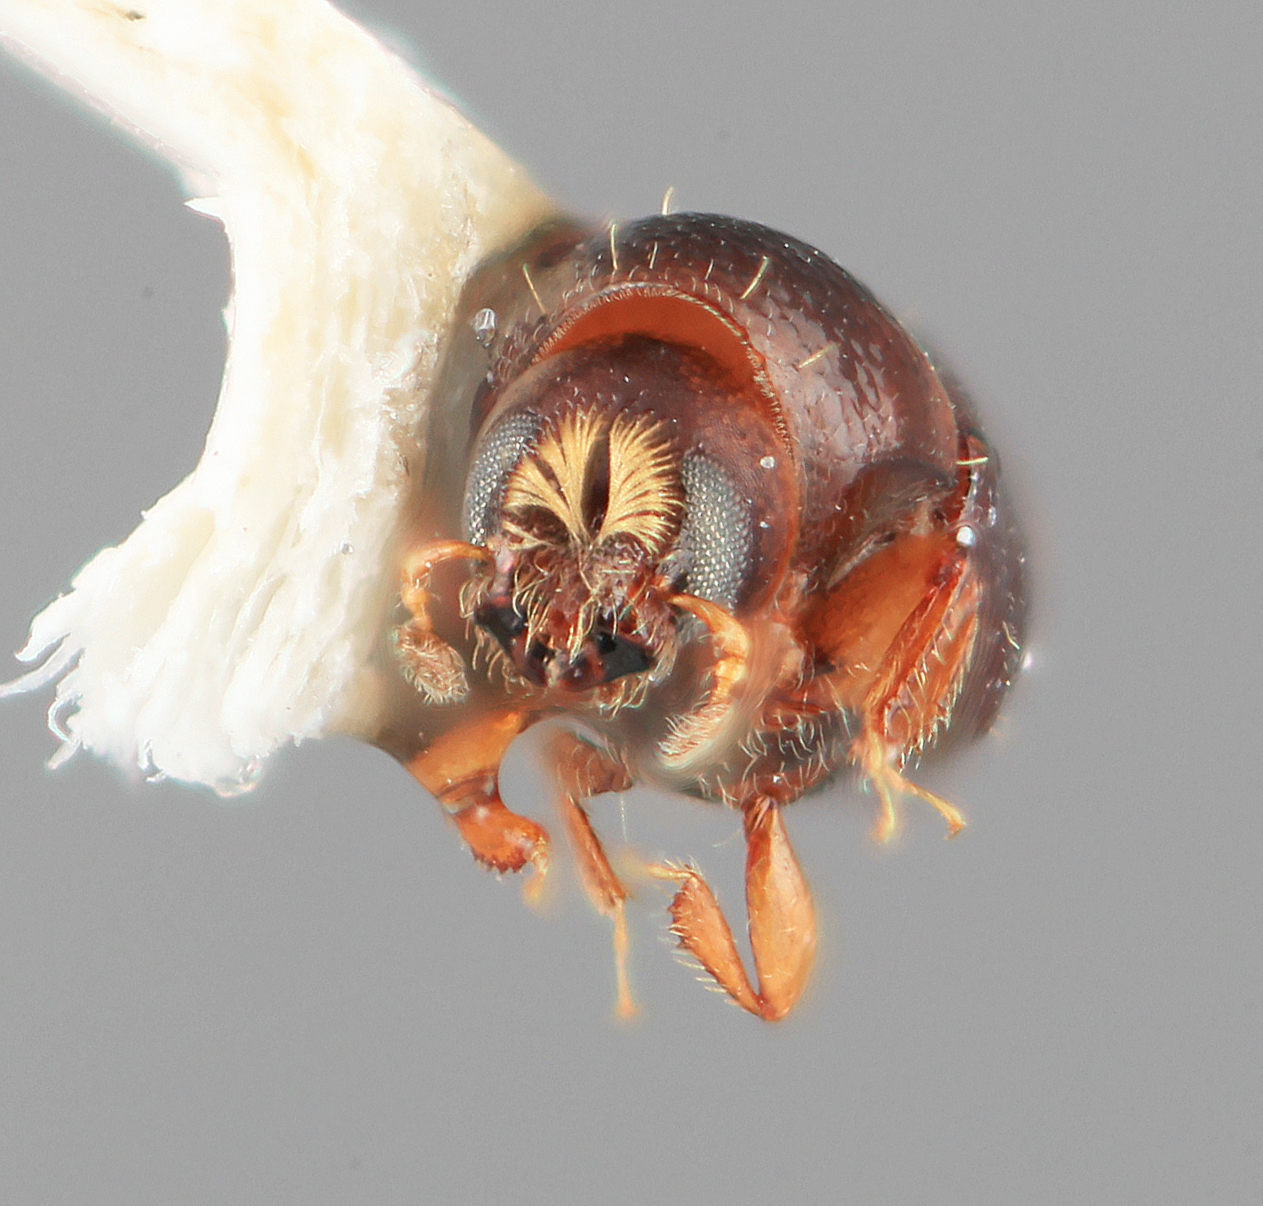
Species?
Scolytodes ochromae
